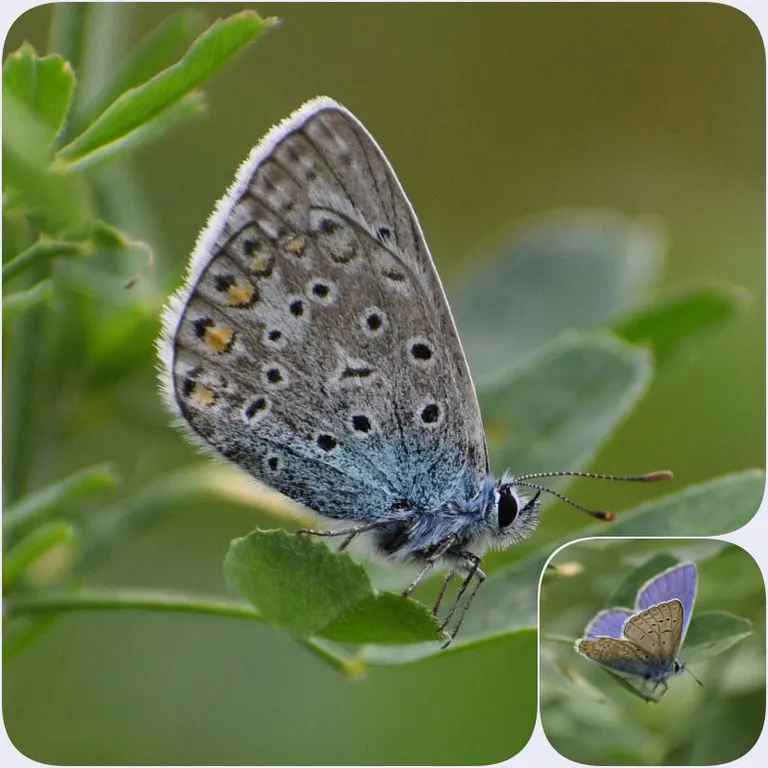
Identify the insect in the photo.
Polyommatus icarus
